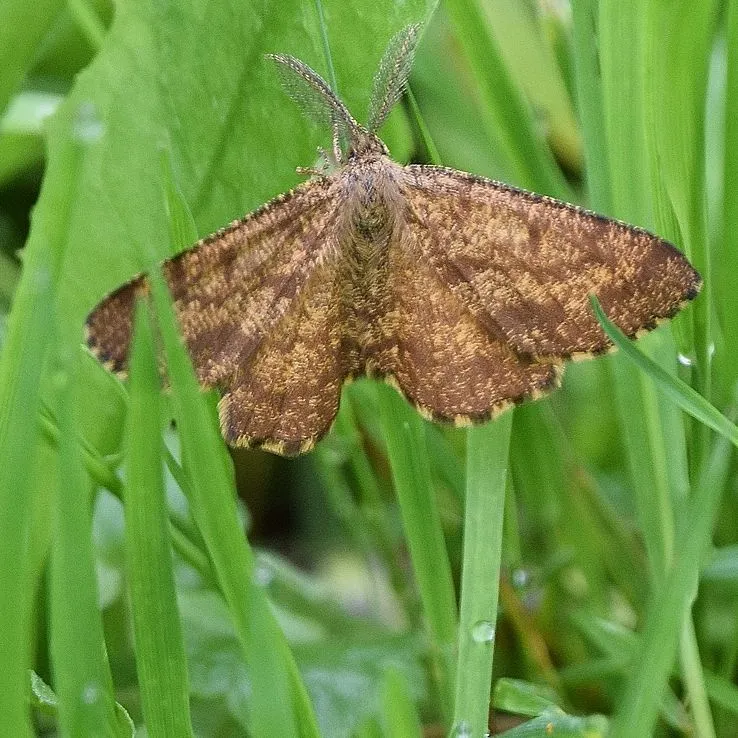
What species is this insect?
Ematurga atomaria
